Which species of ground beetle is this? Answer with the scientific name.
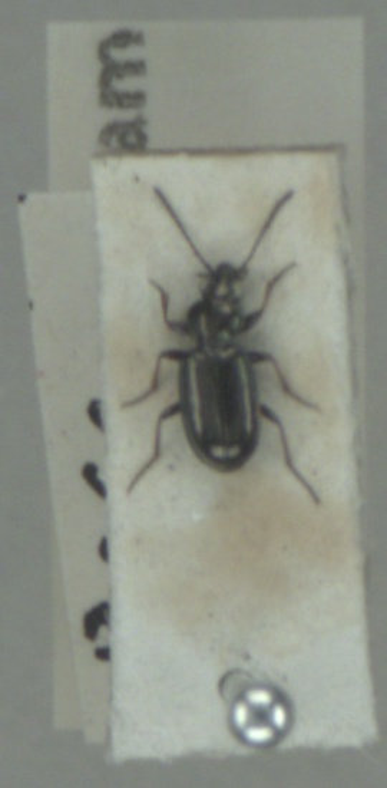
Bembidion properans
